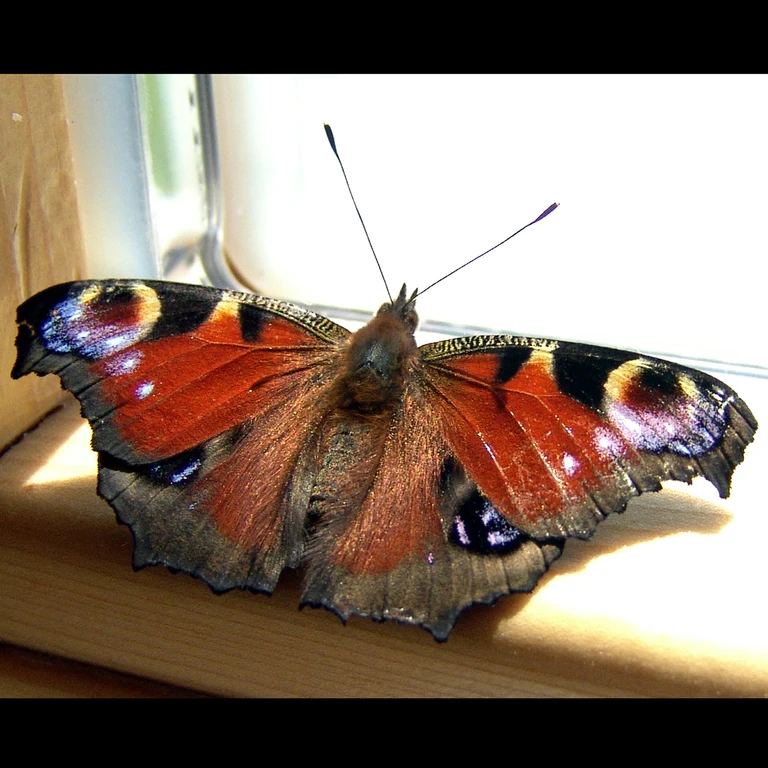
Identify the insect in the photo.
Aglais io
